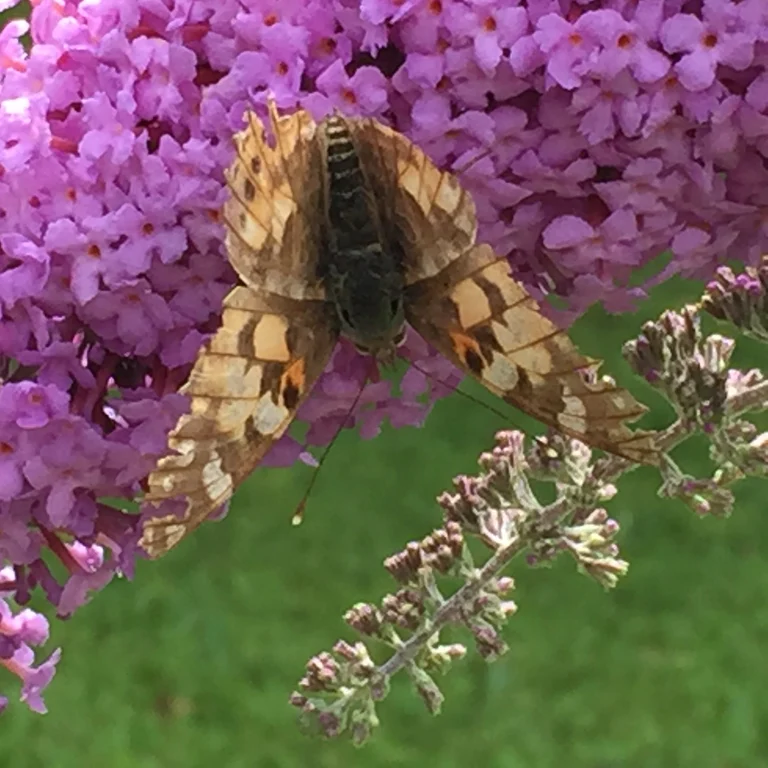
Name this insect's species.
Vanessa cardui
